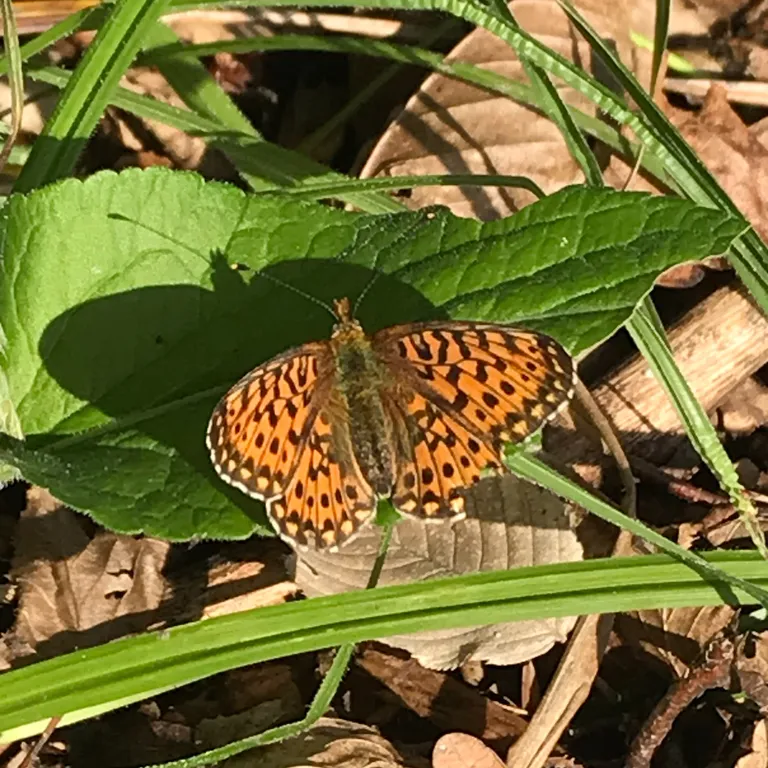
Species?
Boloria euphrosyne (also Clossiana euphrosyne)
